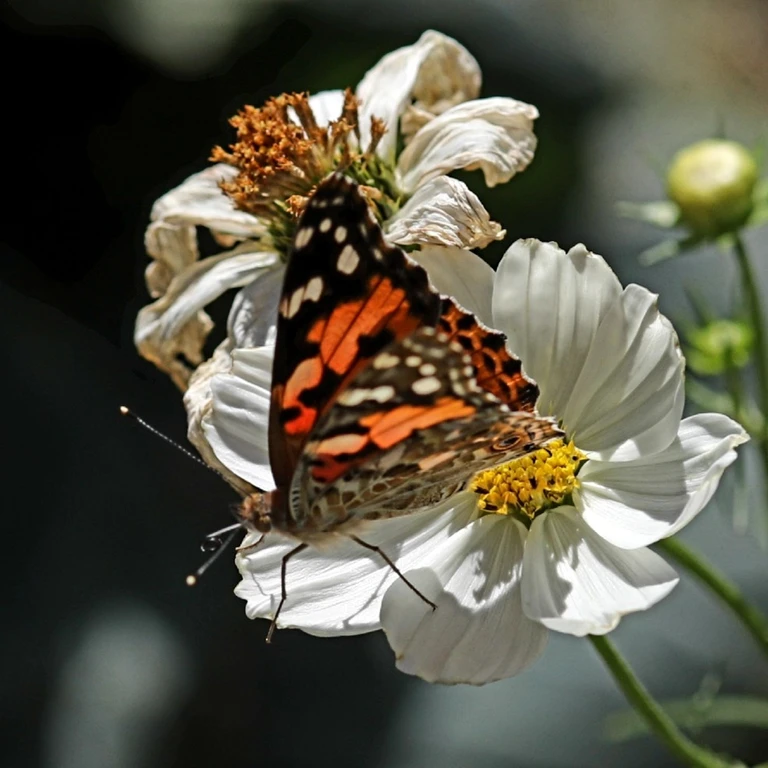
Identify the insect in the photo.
Vanessa cardui
